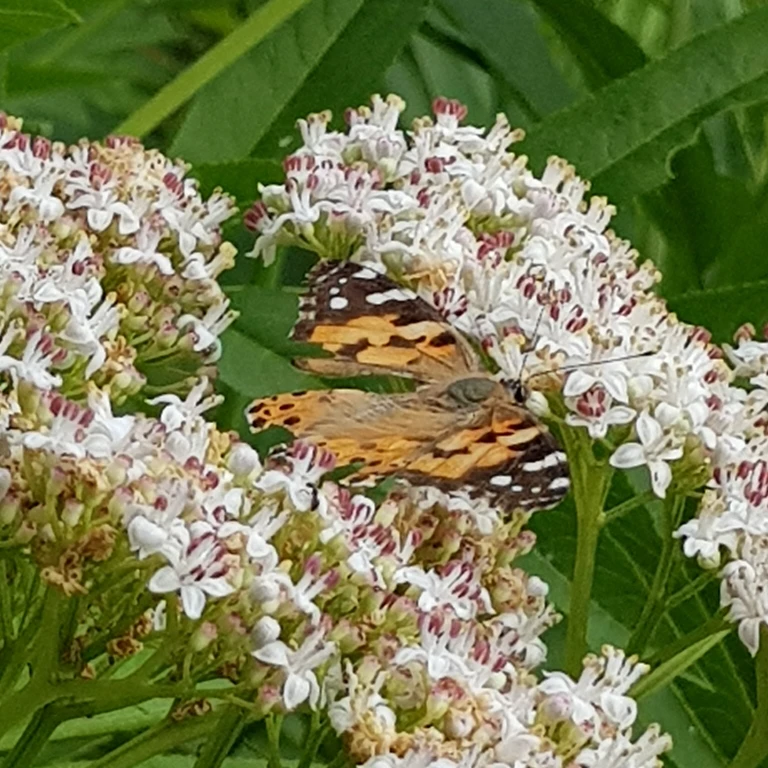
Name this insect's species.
Vanessa cardui
